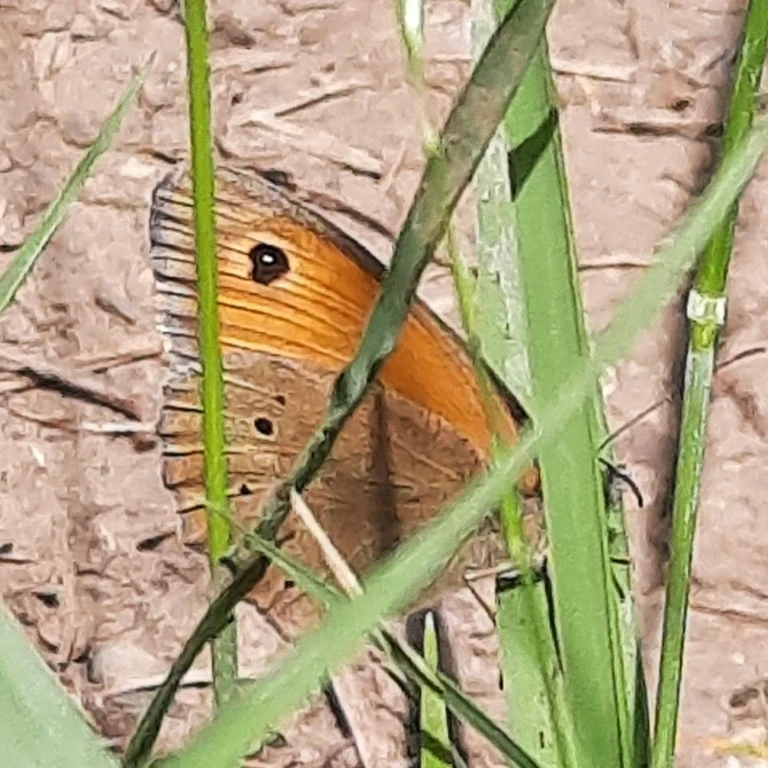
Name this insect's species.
Maniola jurtina
